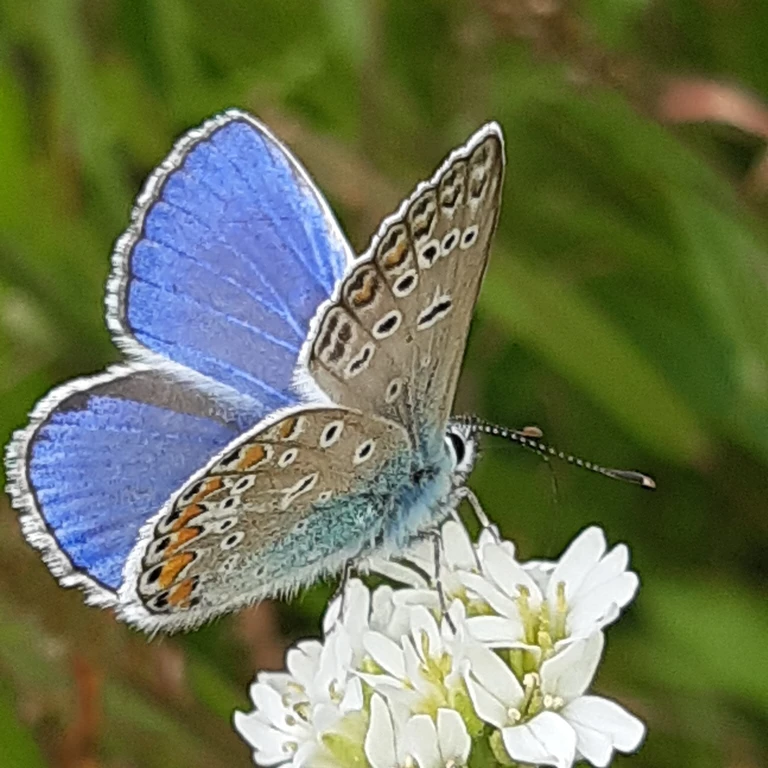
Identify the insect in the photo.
Polyommatus icarus
